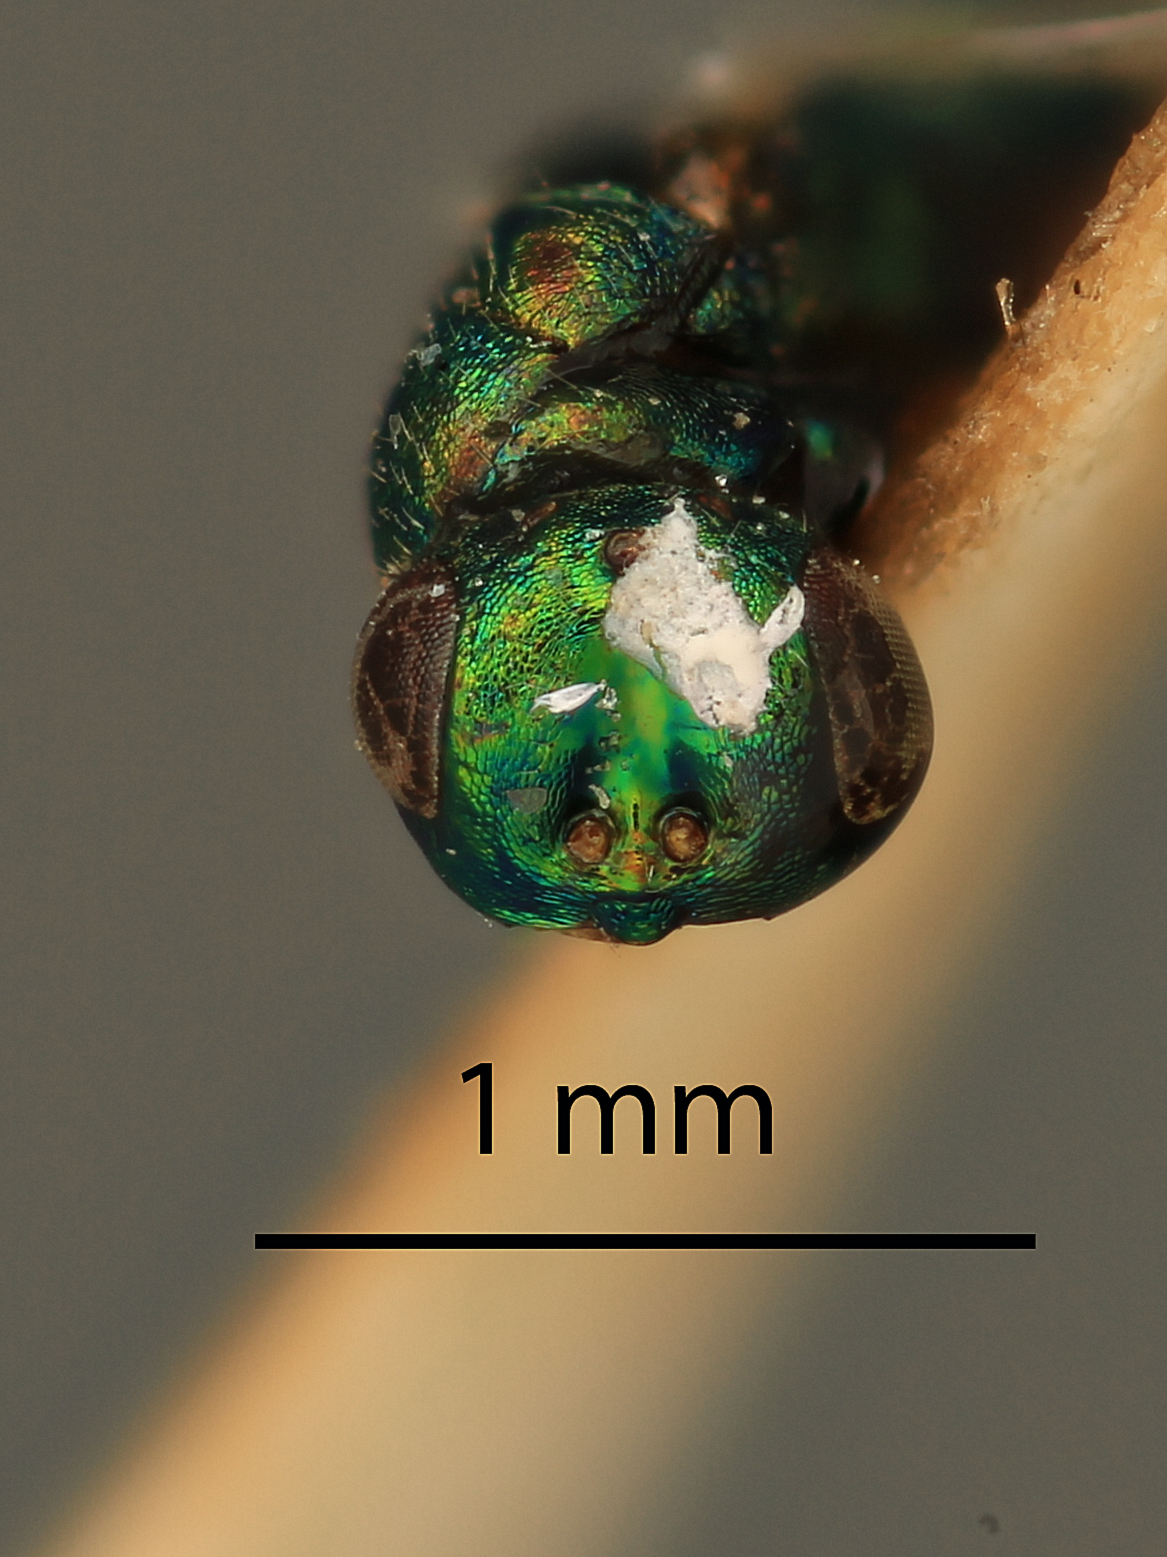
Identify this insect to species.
Tridymus americensis
